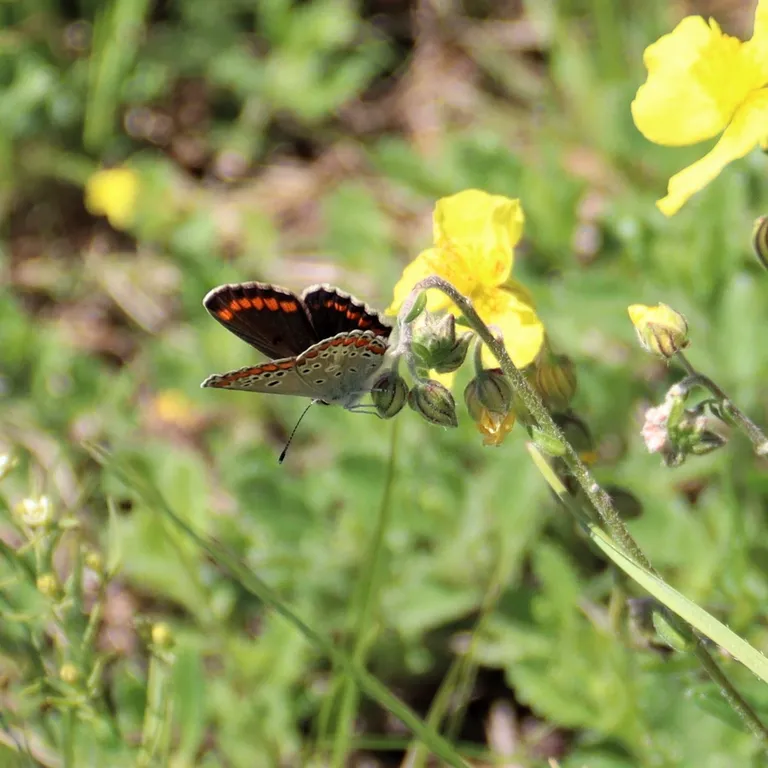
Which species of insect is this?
Aricia agestis/artaxerxes
